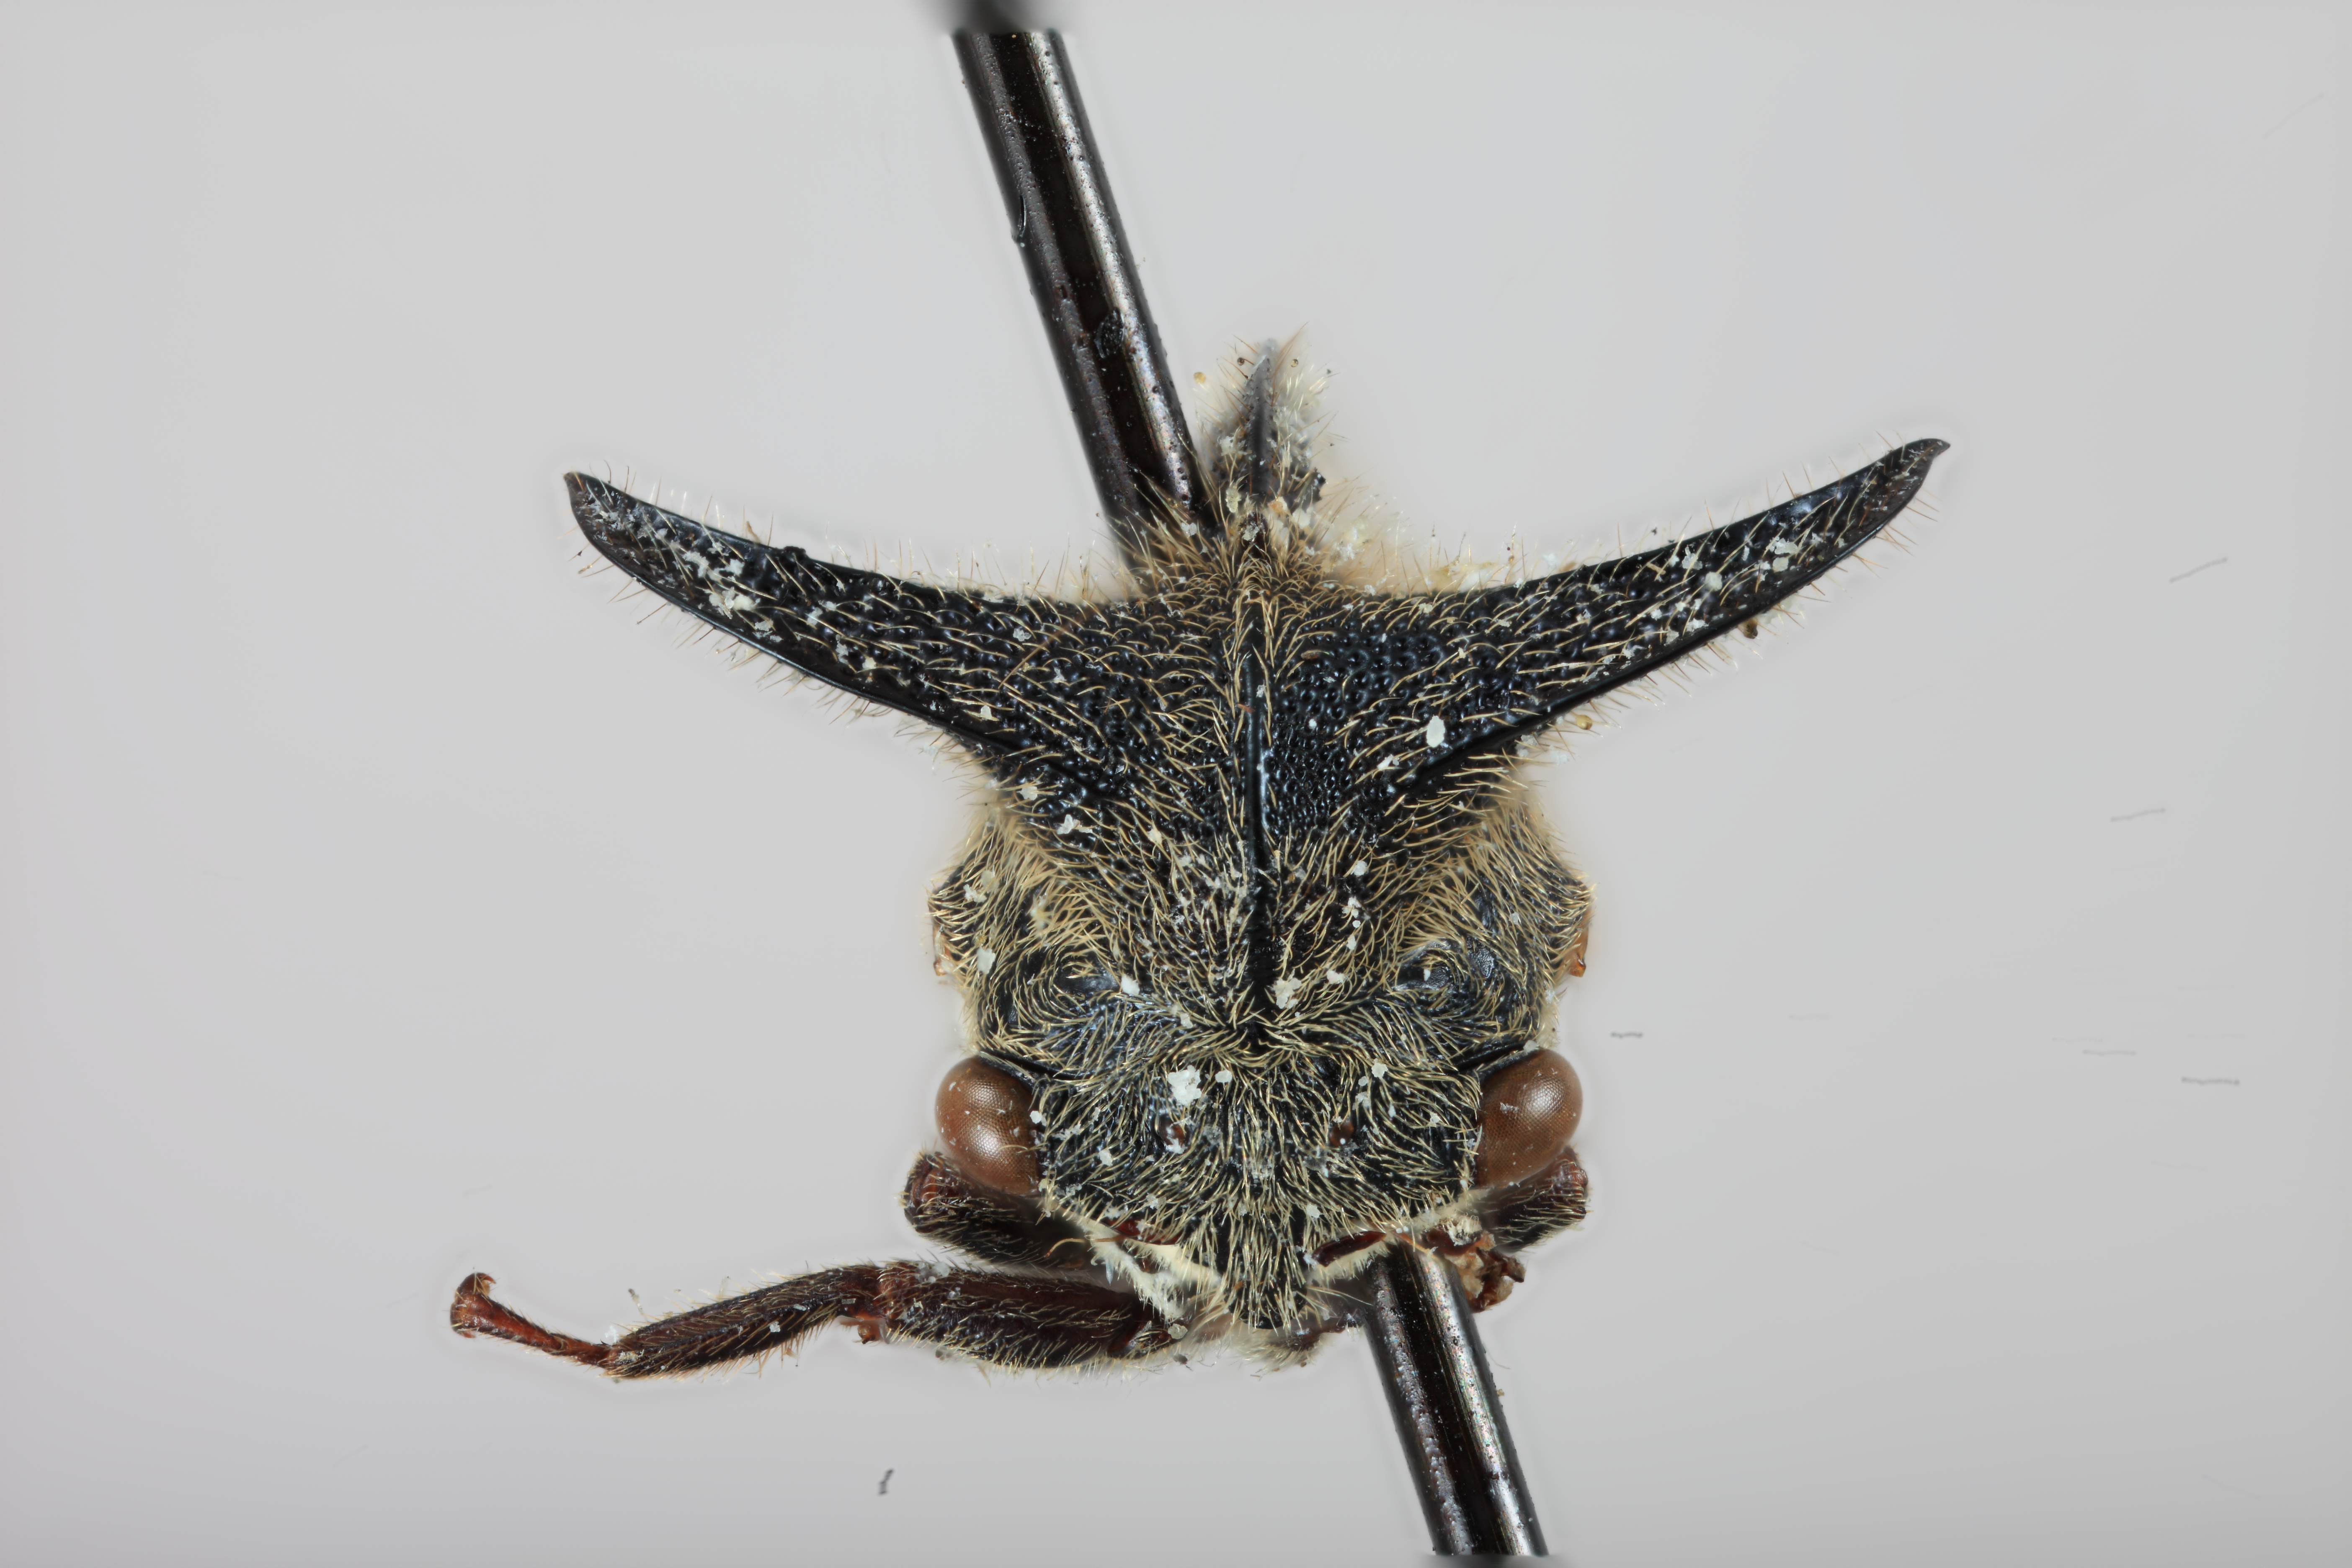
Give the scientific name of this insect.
Leptocentrus arcuatus
